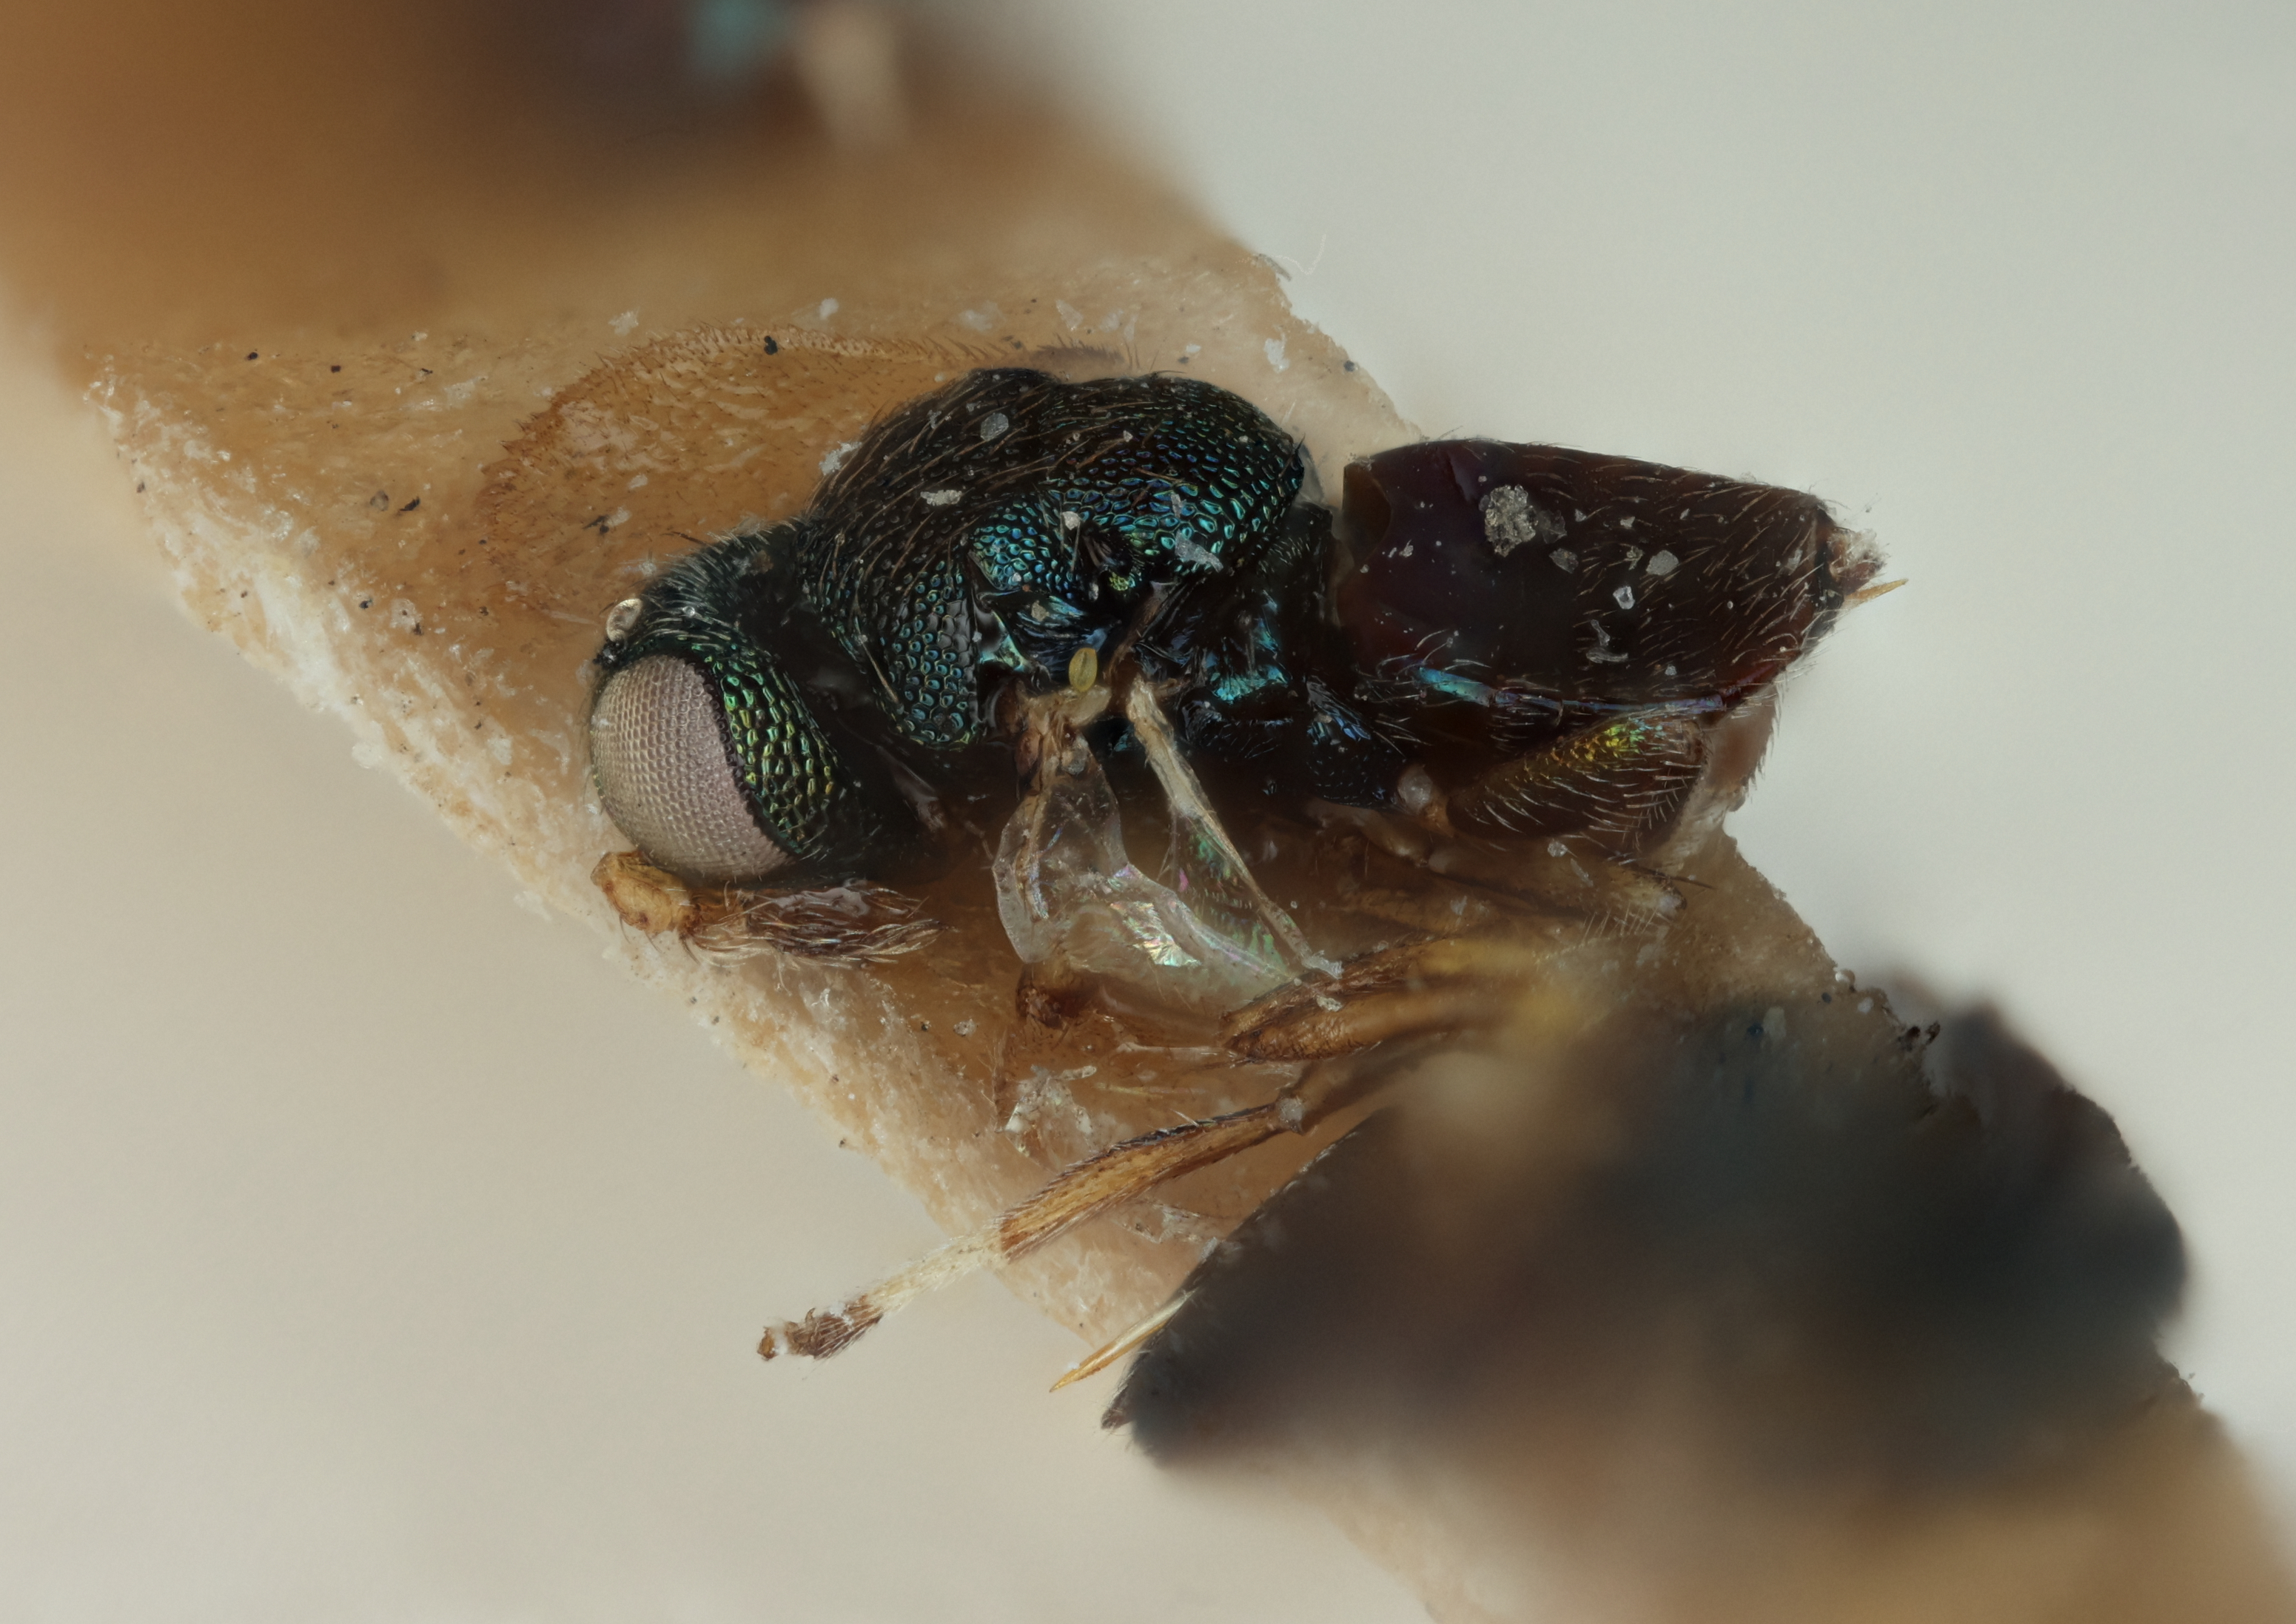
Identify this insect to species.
Entedononecremus unicus
